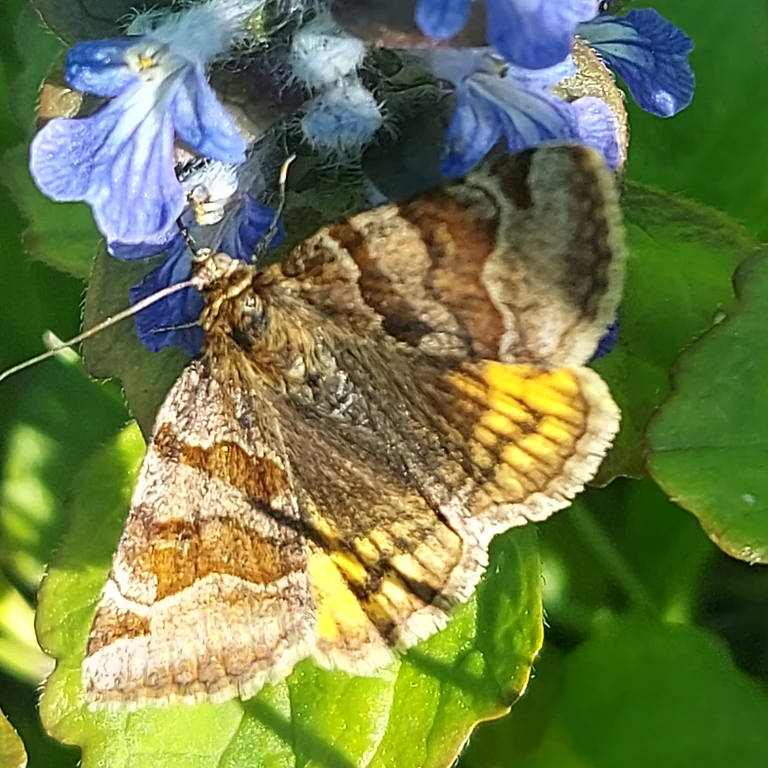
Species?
Euclidia glyphica
